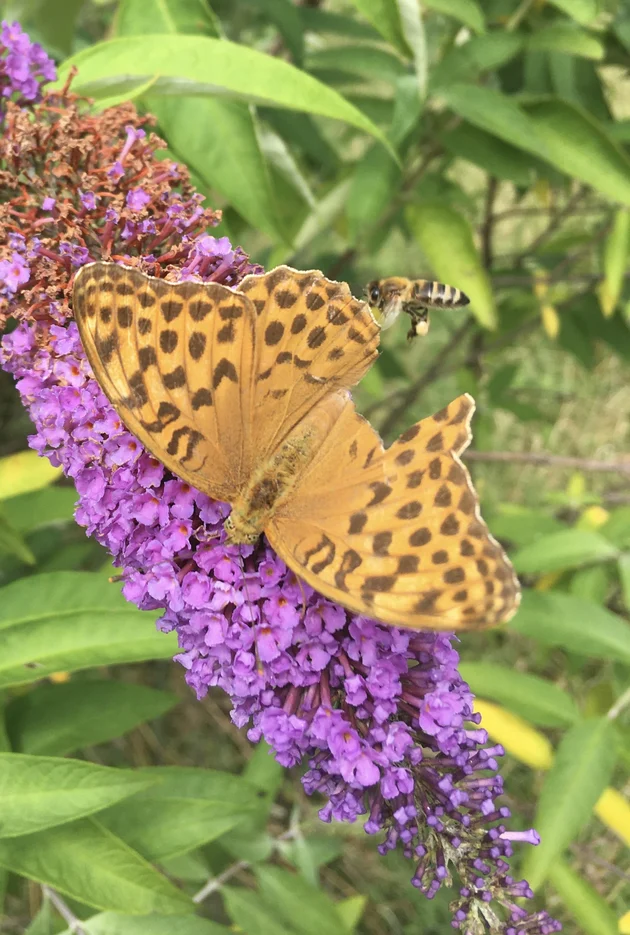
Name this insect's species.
Argynnis paphia
